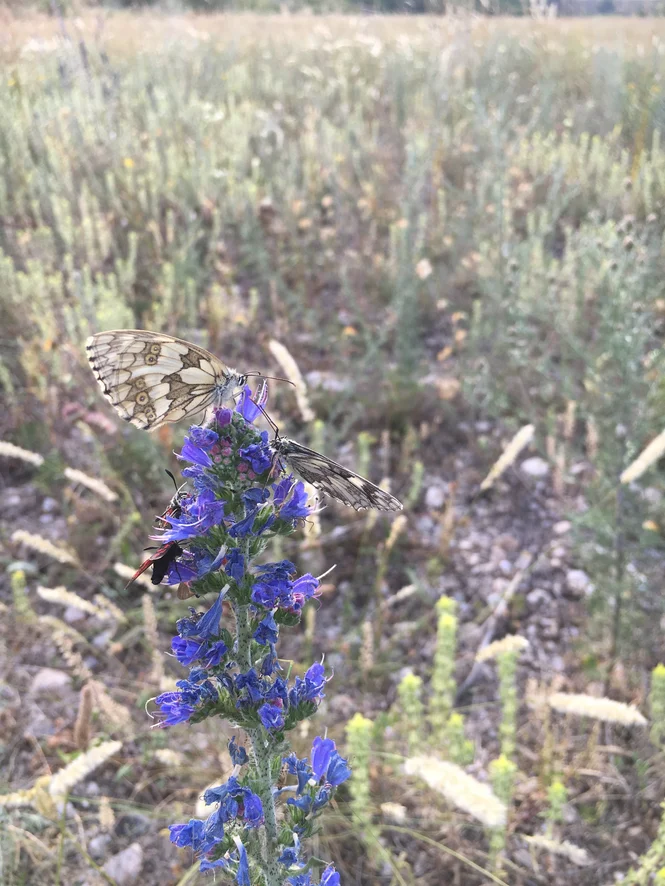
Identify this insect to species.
Melanargia galathea
